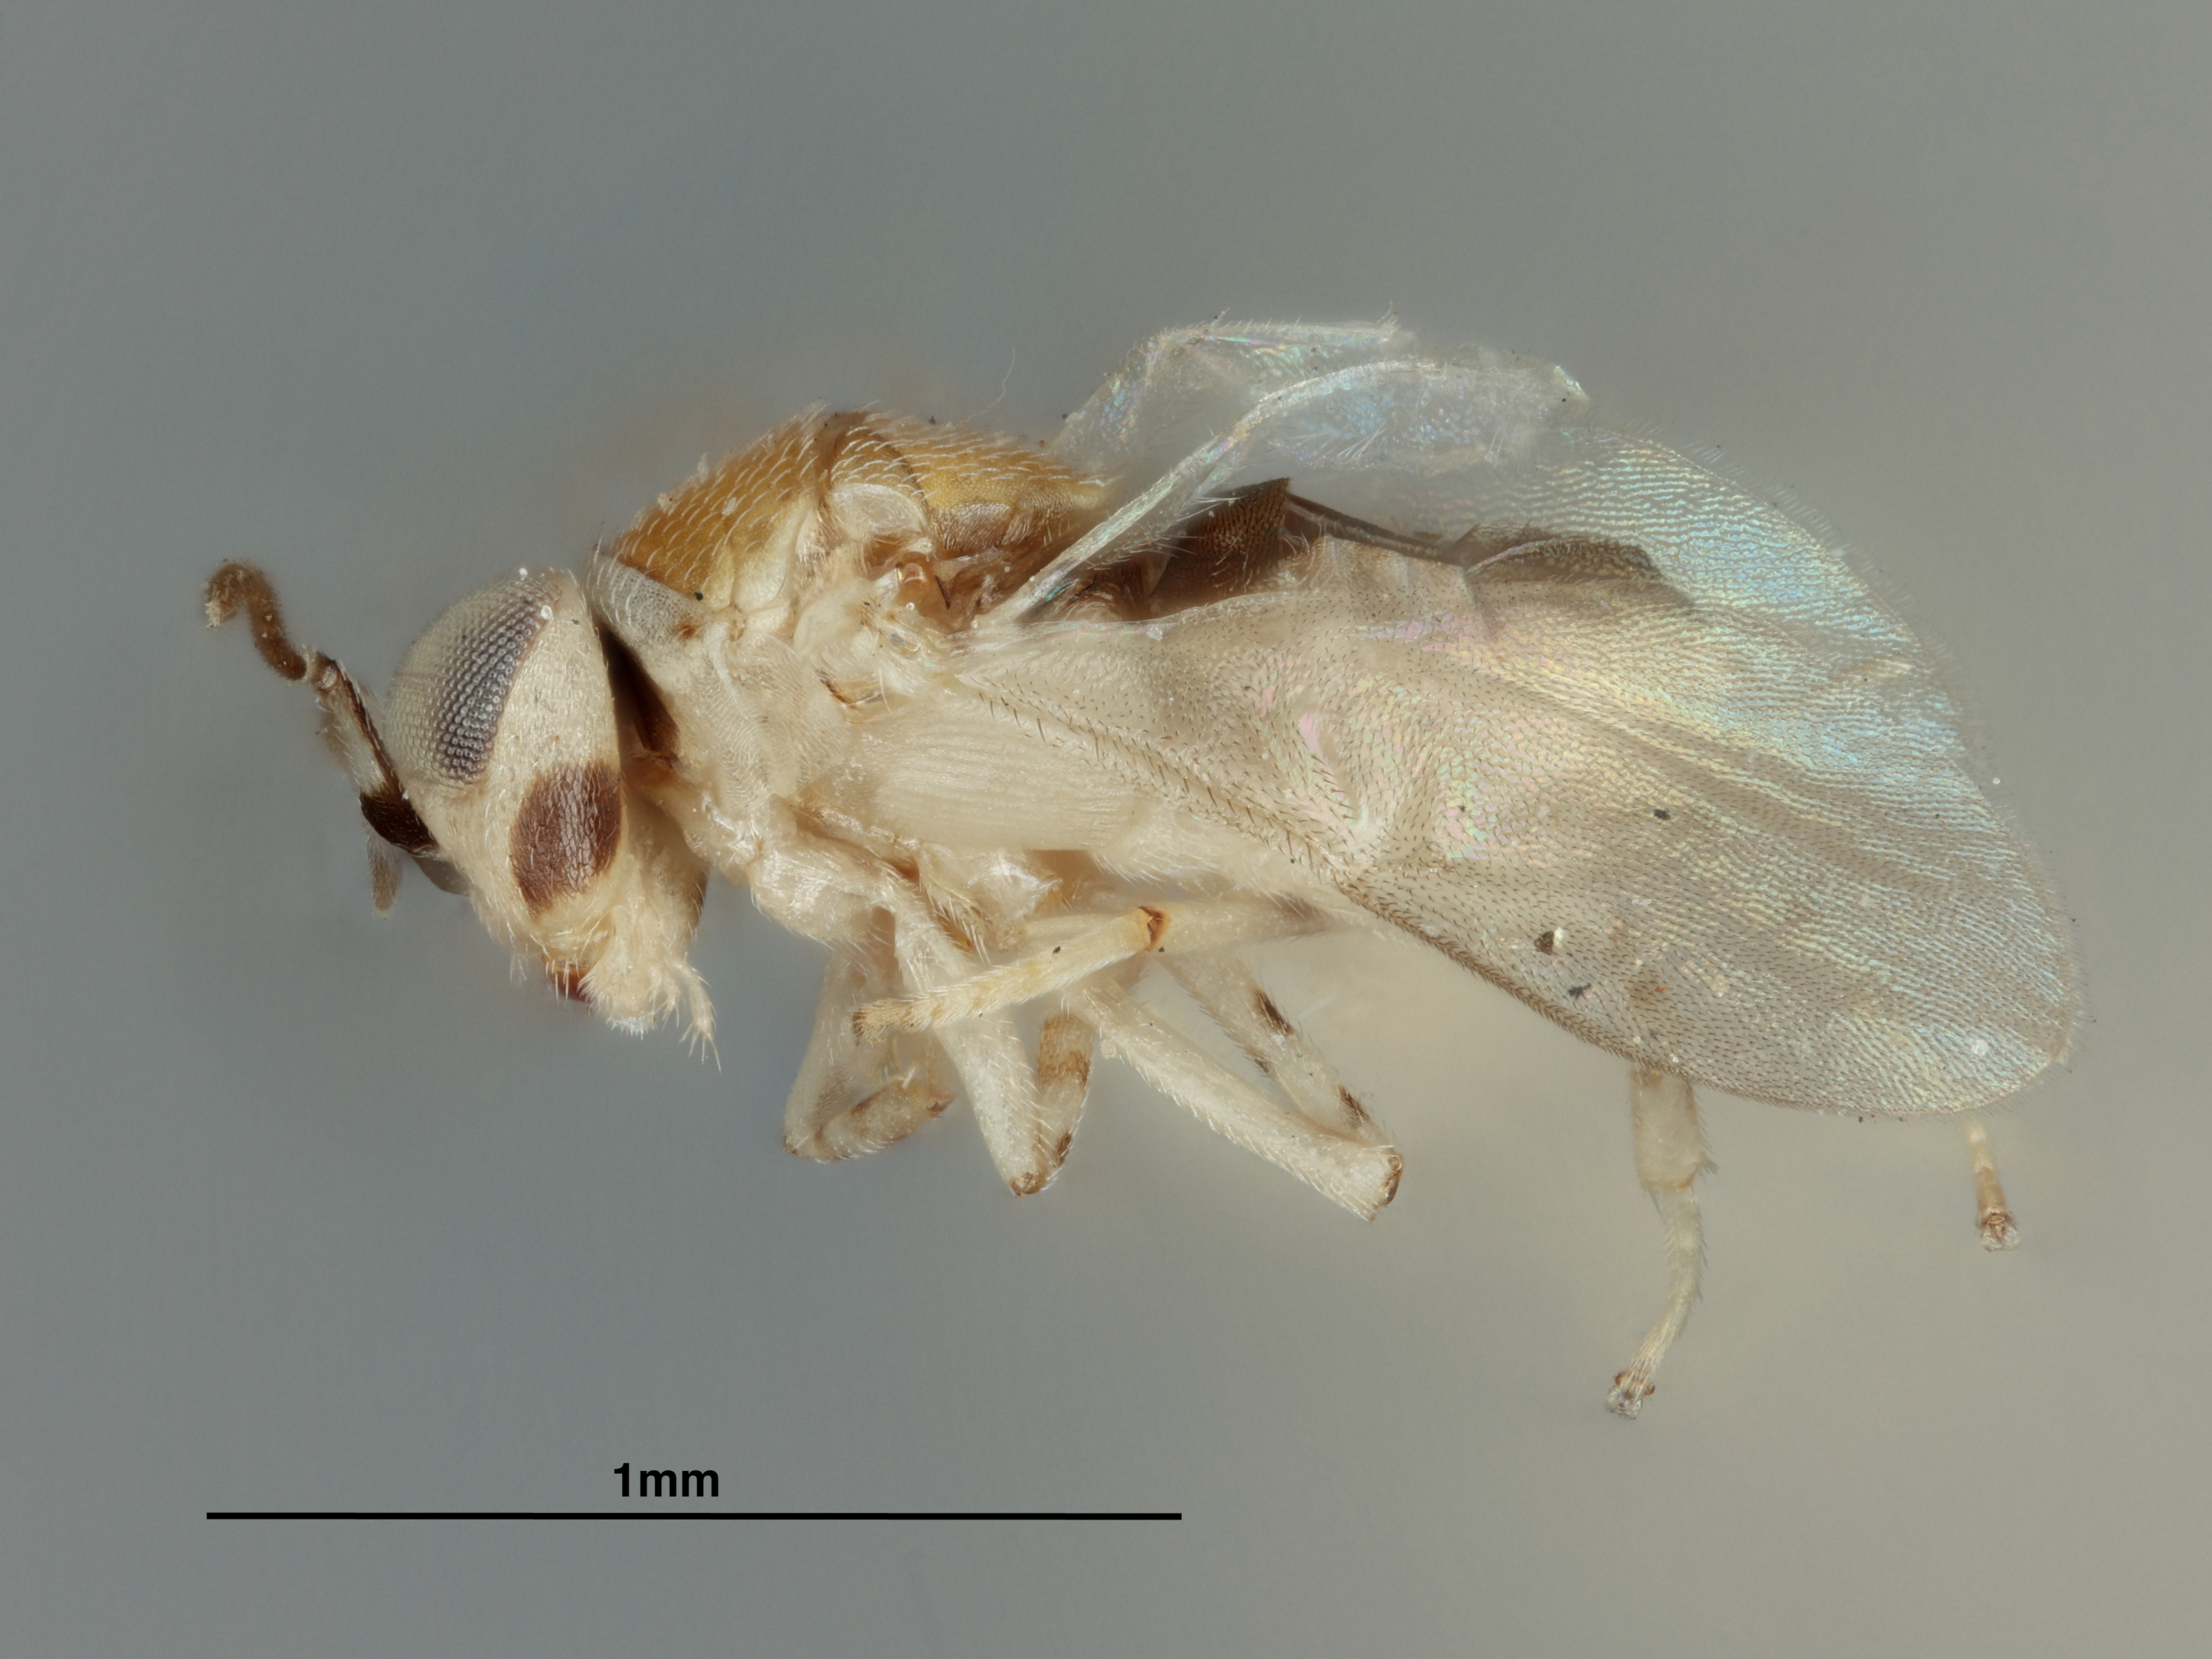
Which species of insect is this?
Aphycus tenuicornis
